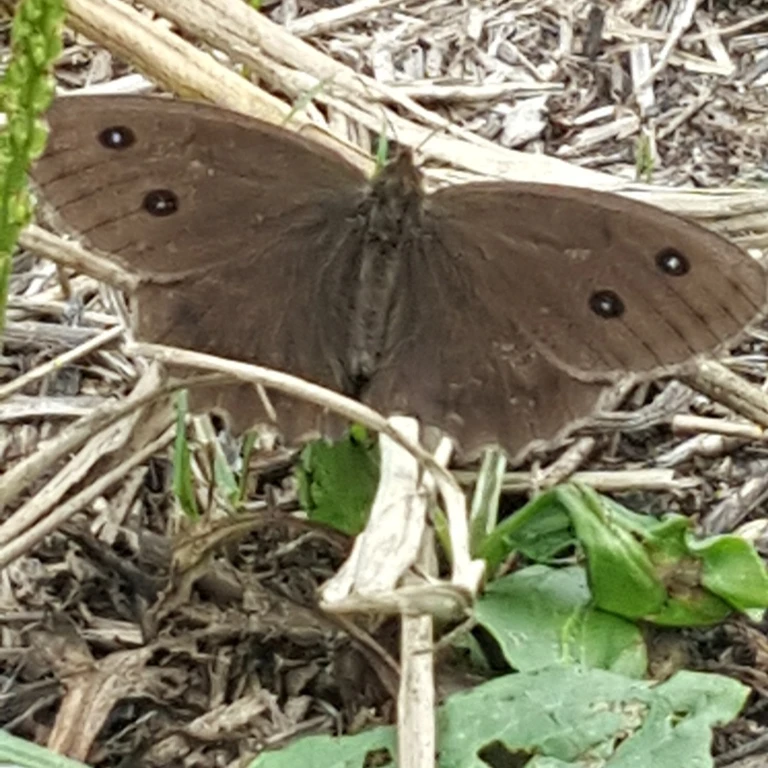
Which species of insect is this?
Minois dryas
